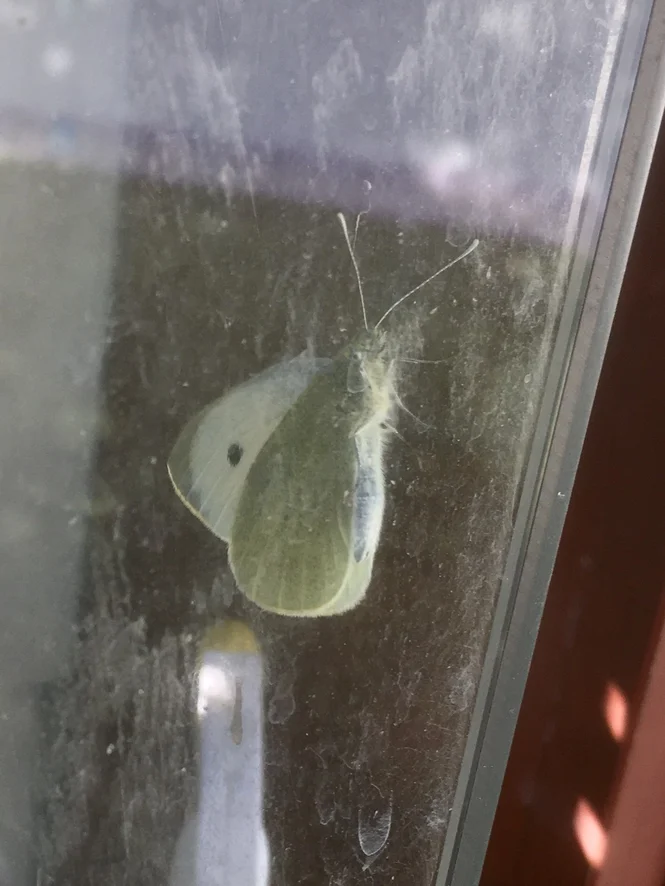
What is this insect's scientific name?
Pieris brassicae
